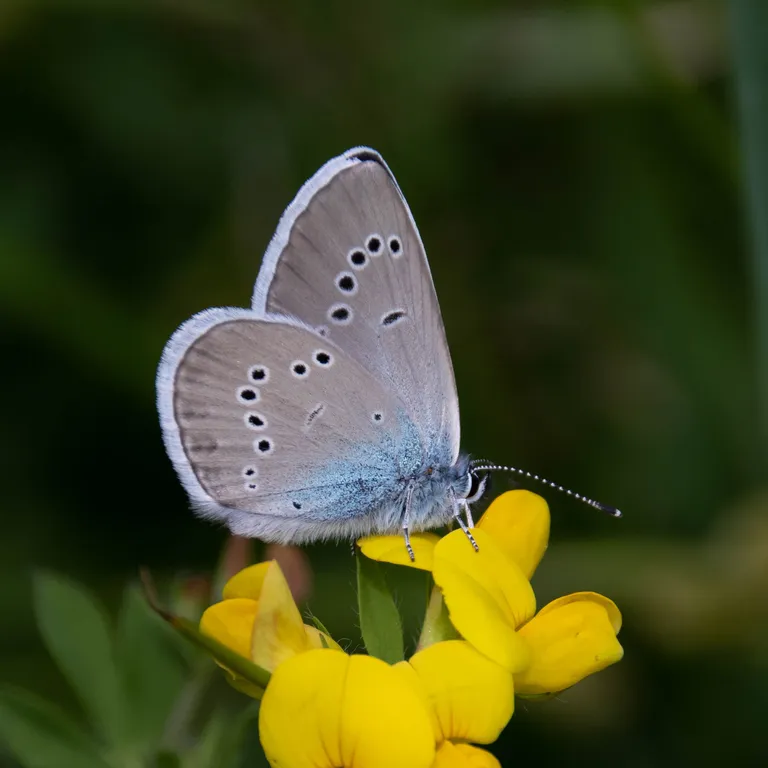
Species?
Cyaniris semiargus
